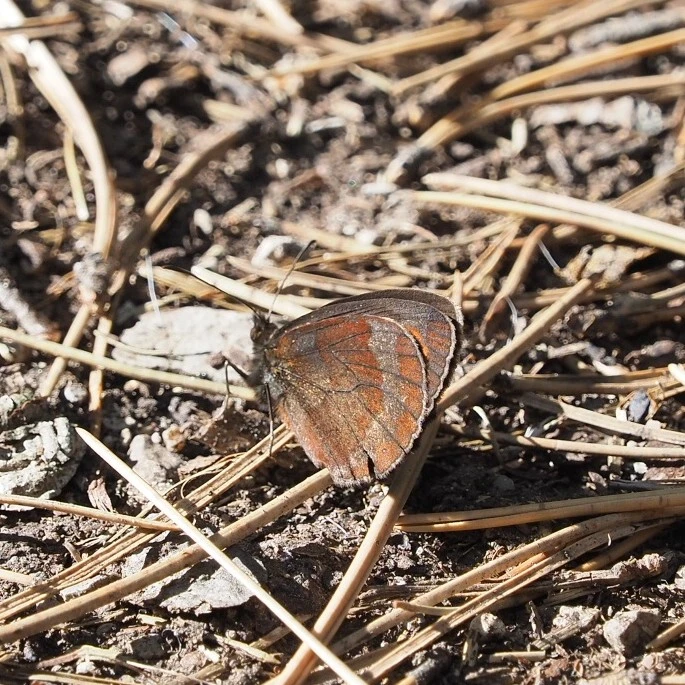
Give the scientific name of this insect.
Erebia aethiops
